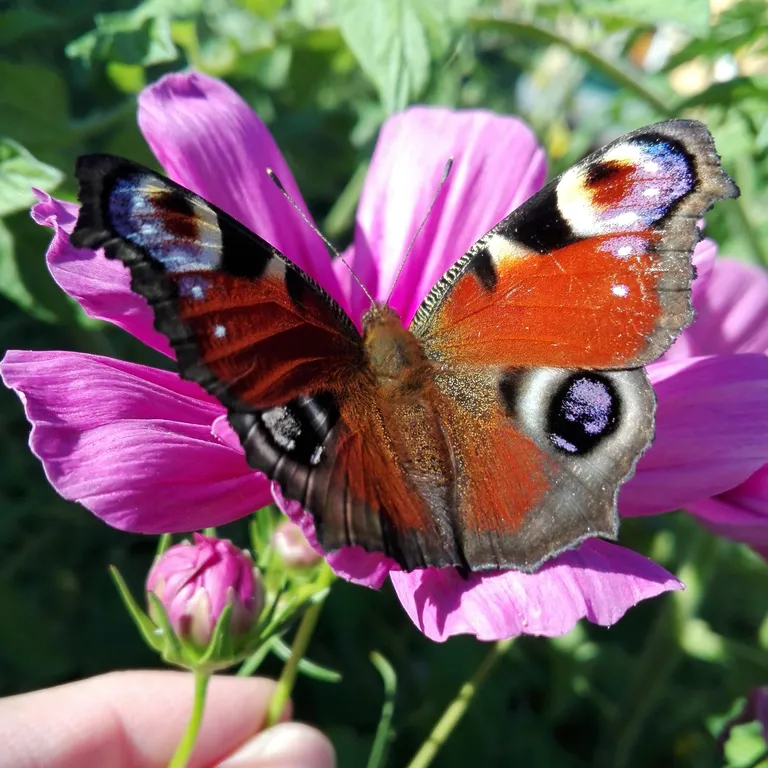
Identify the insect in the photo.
Aglais io
